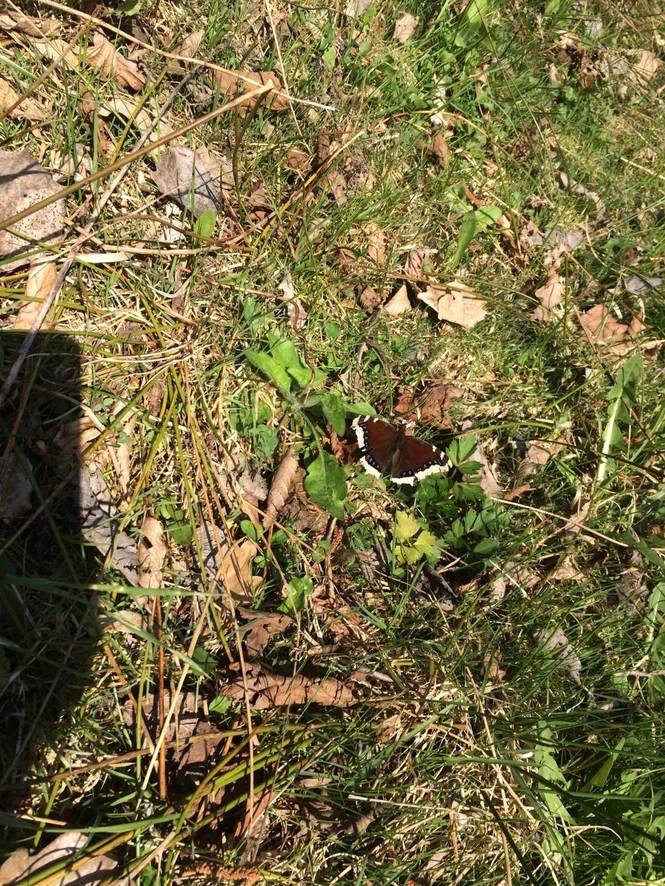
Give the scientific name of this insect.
Nymphalis antiopa
